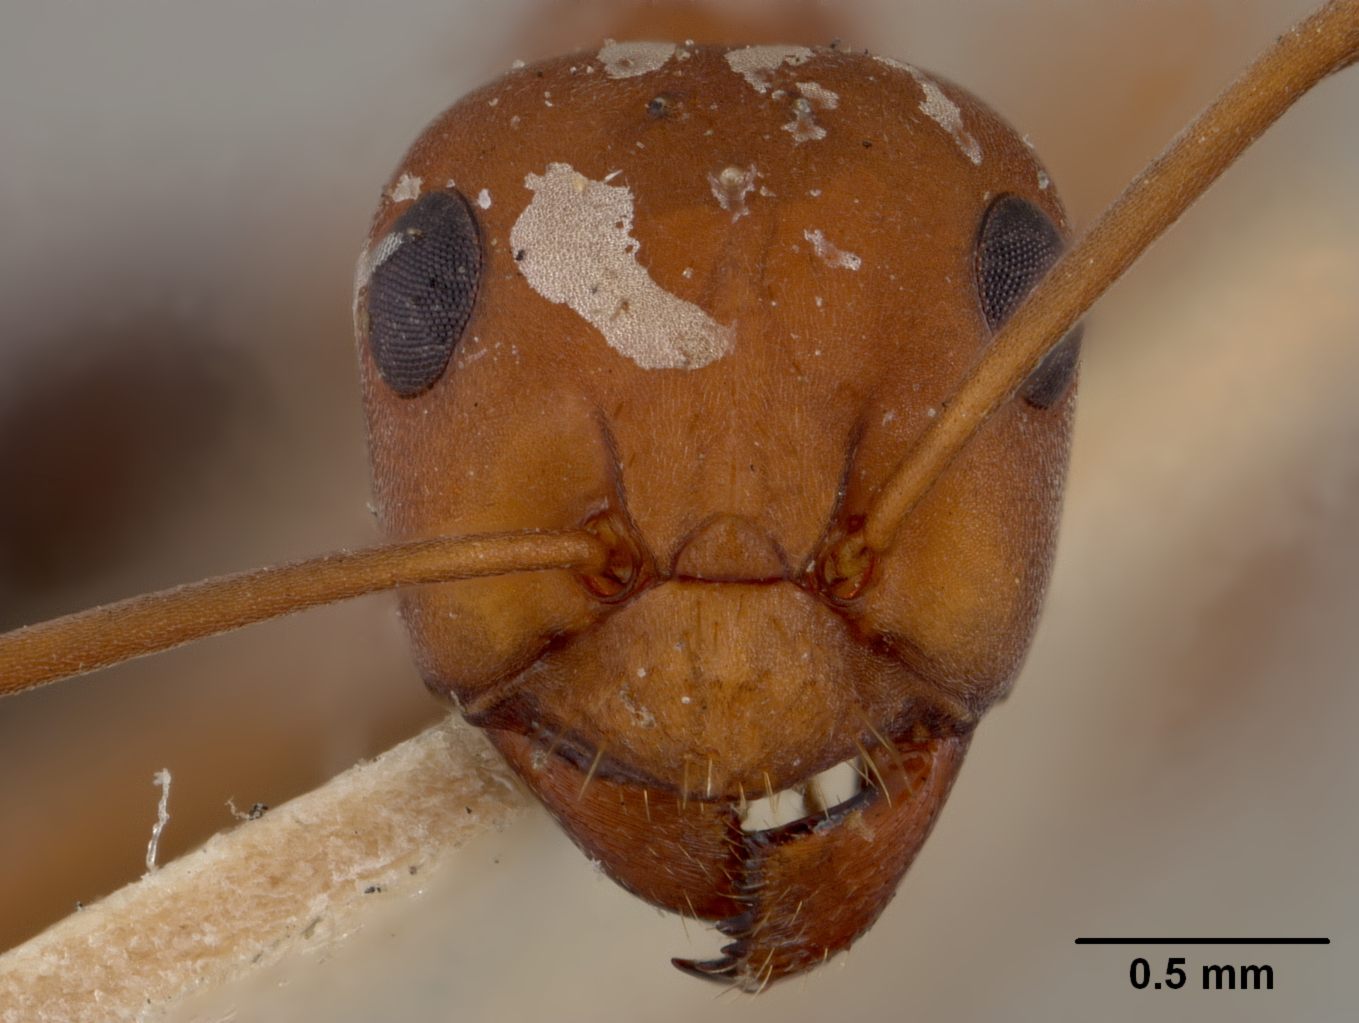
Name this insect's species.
Formica microgyna
